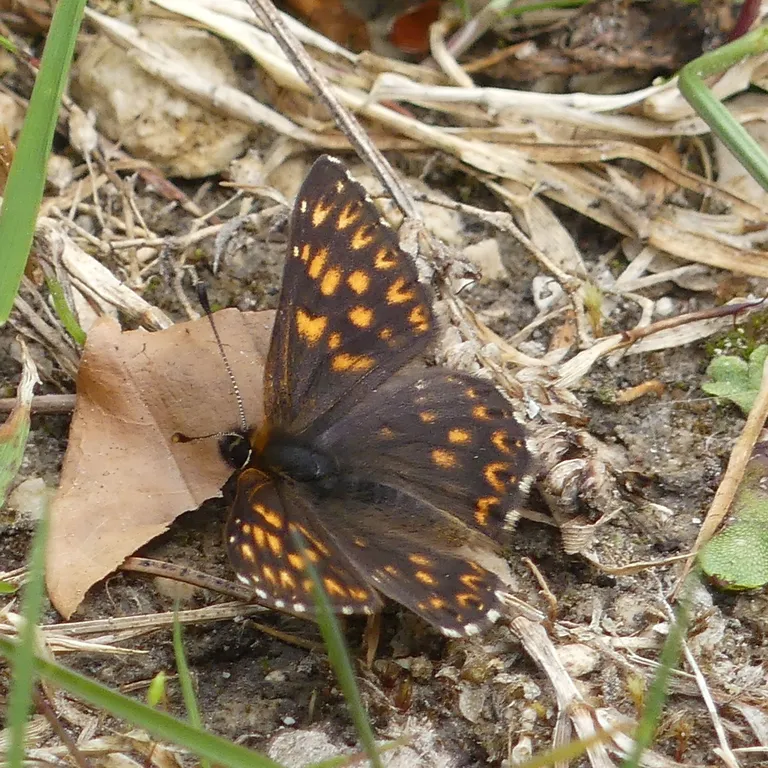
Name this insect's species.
Hamearis lucina
